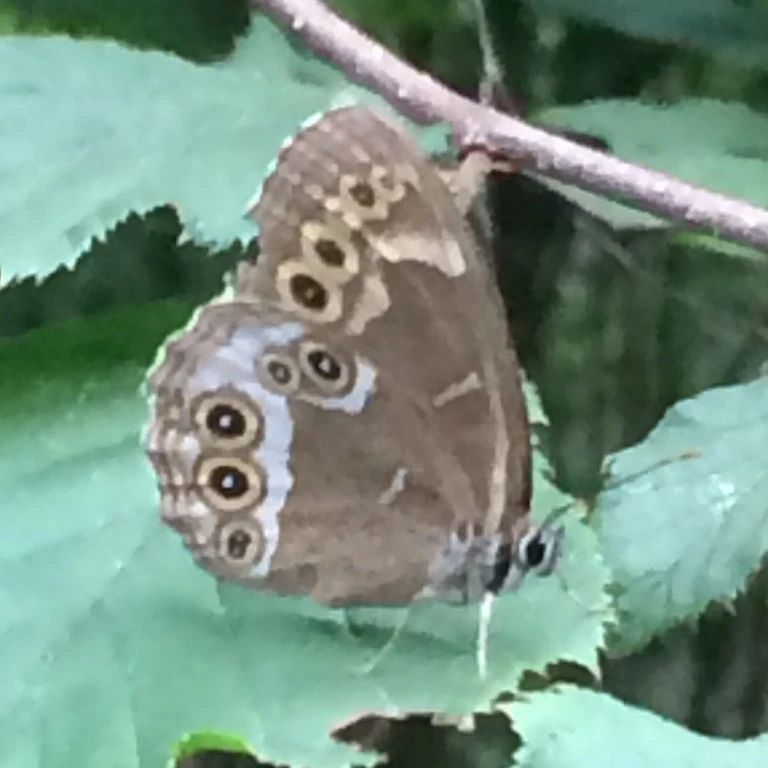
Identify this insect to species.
Lopinga achine (also Pararge achine)
